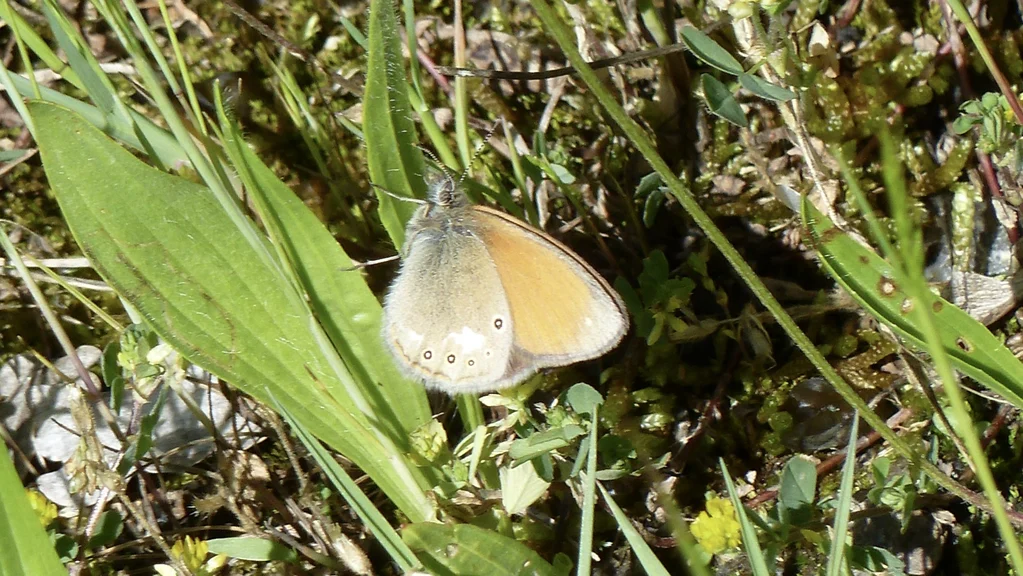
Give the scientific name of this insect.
Coenonympha glycerion (also Coenonympha iphis)
